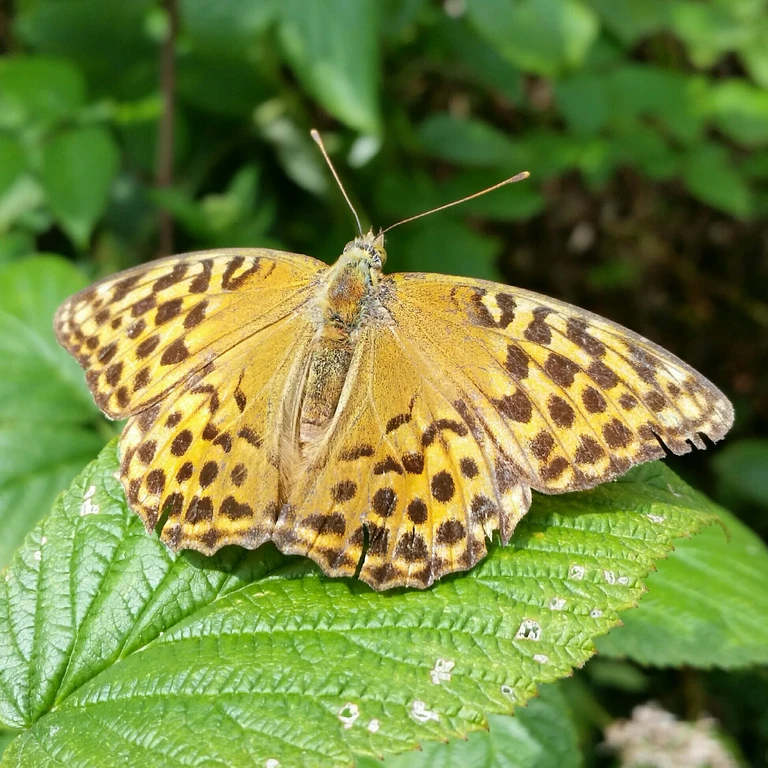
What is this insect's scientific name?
Argynnis paphia
